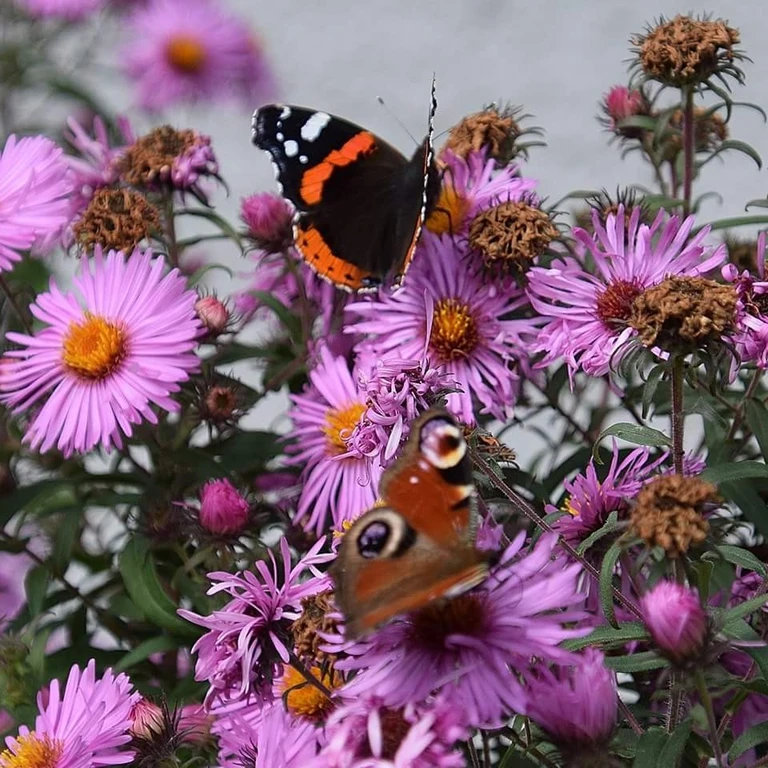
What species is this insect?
Vanessa atalanta
